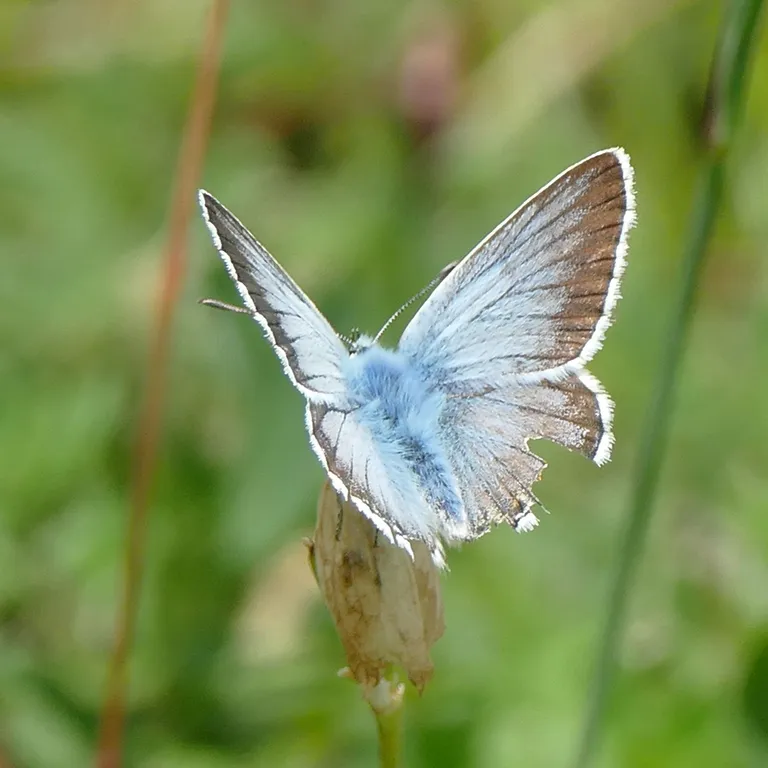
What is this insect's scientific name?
Lysandra coridon
